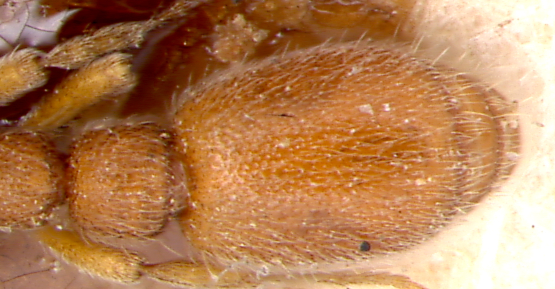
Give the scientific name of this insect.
Cerapachys silvestrii
